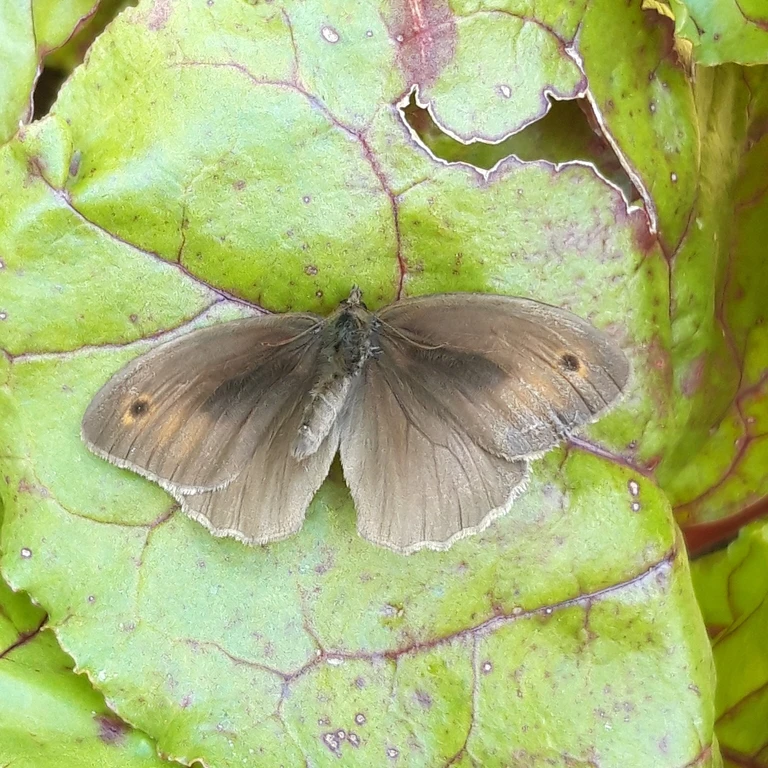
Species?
Maniola jurtina
